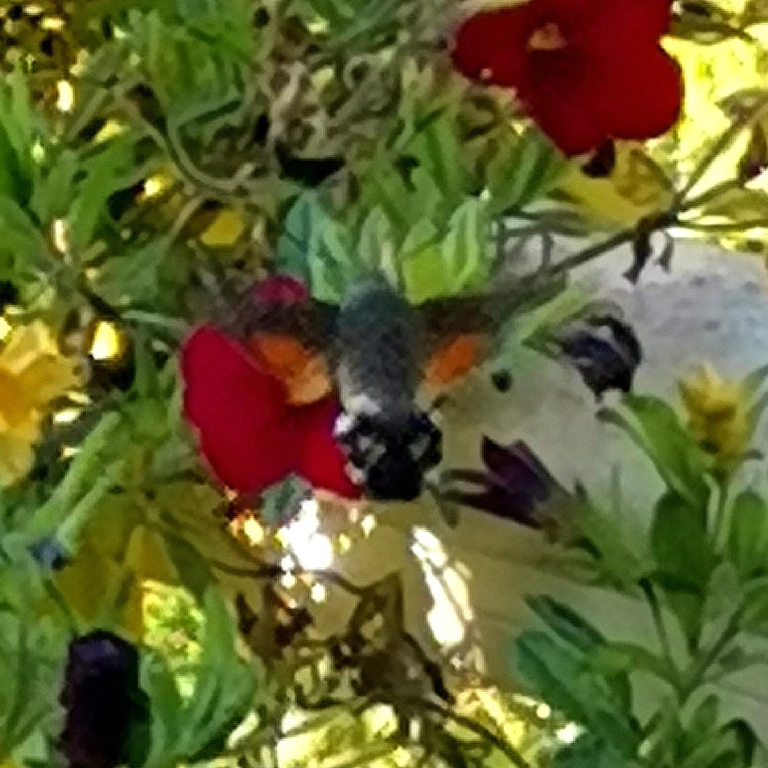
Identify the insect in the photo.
Macroglossum stellatarum
